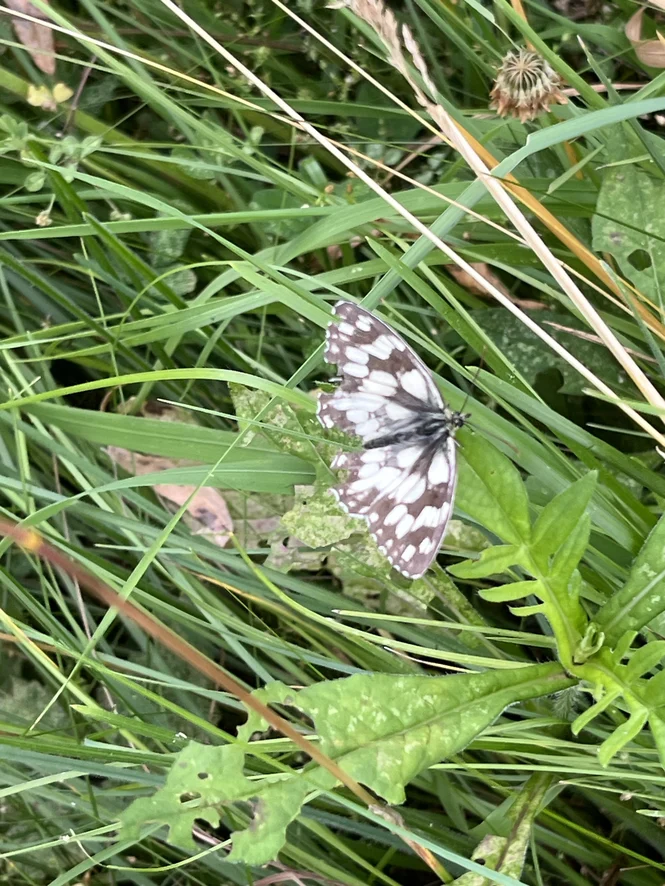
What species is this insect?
Melanargia galathea
